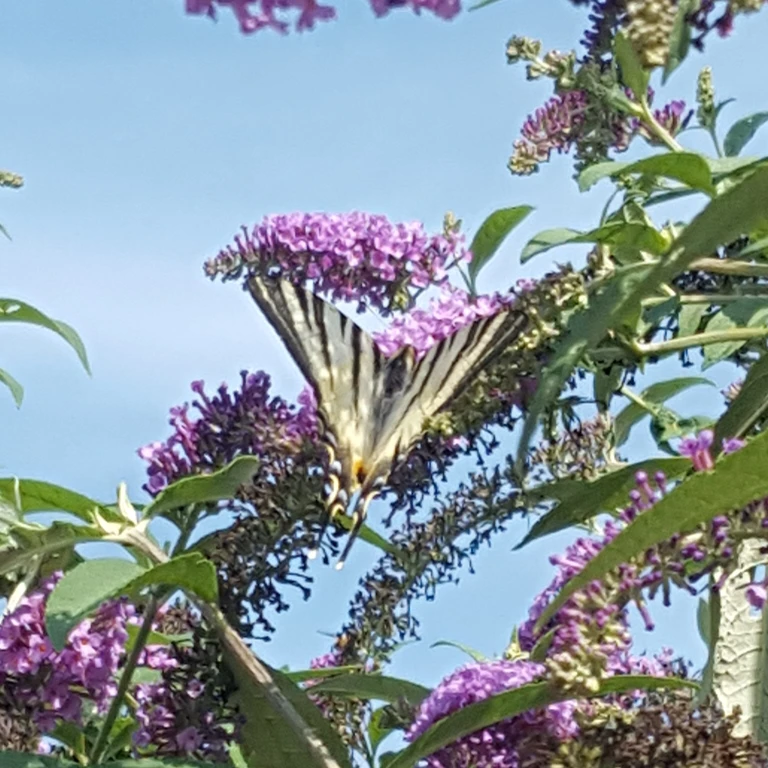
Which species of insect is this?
Iphiclides podalirius
